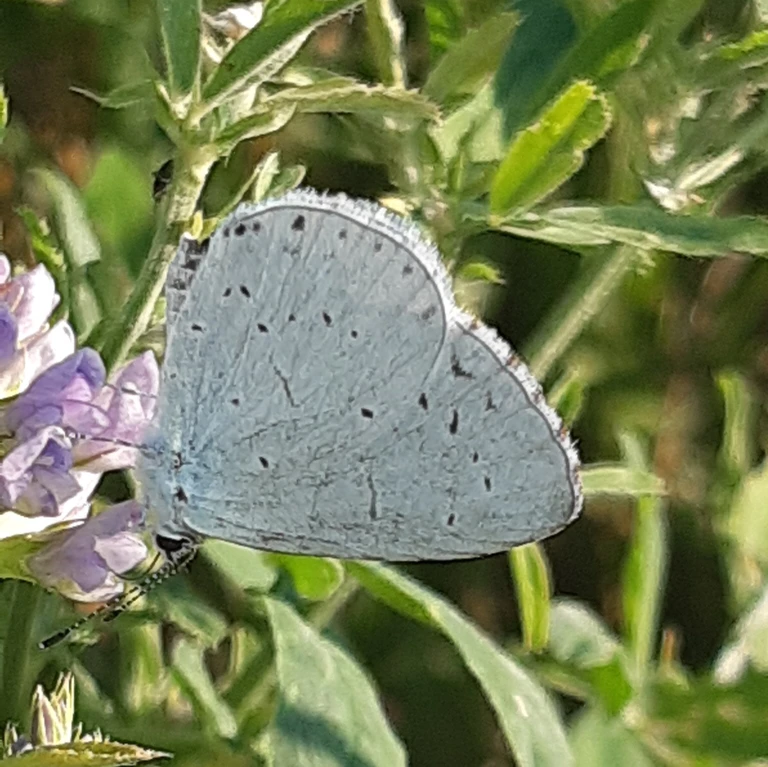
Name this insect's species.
Celastrina argiolus
